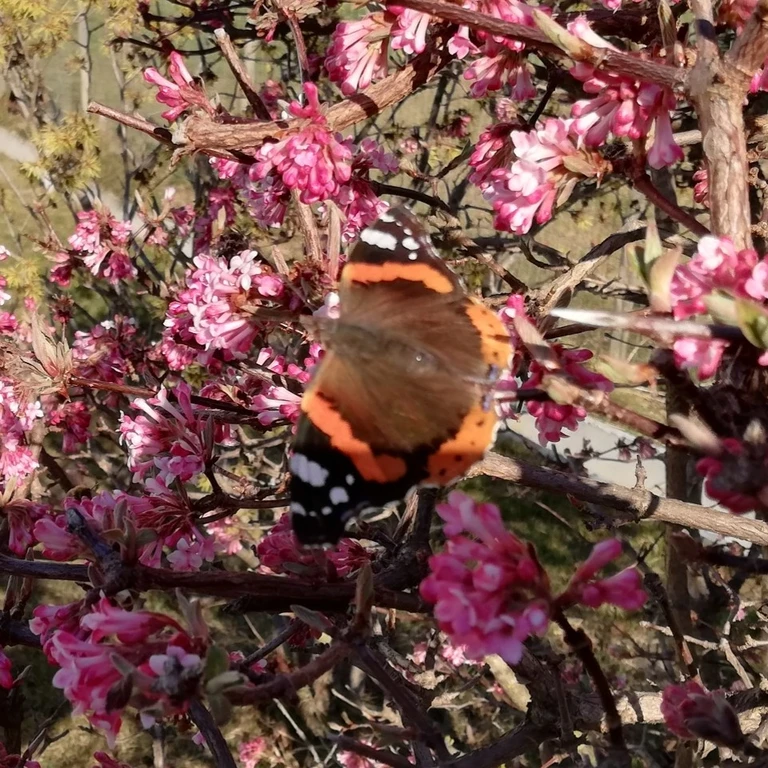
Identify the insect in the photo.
Vanessa atalanta
